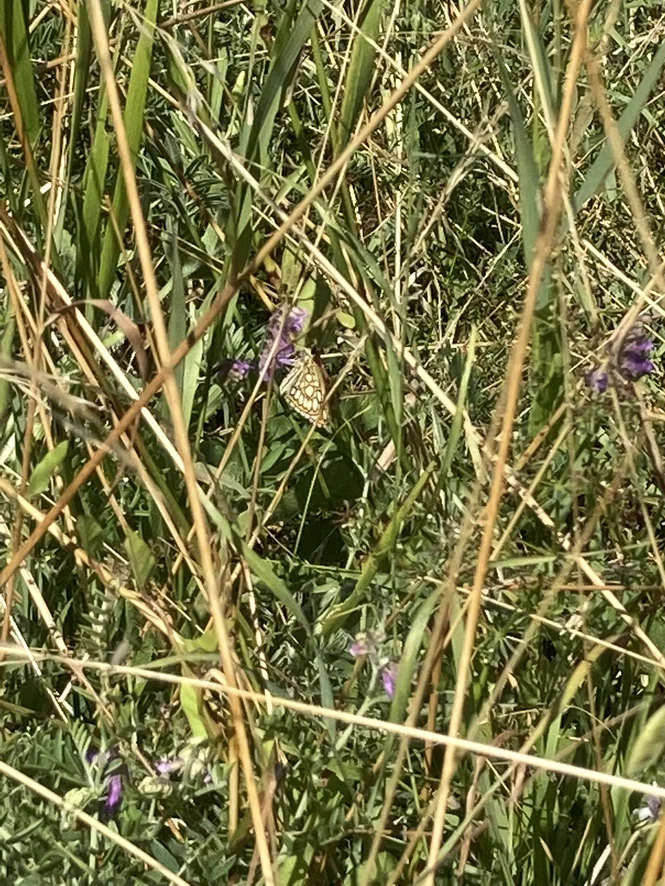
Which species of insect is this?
Heteropterus morpheus
